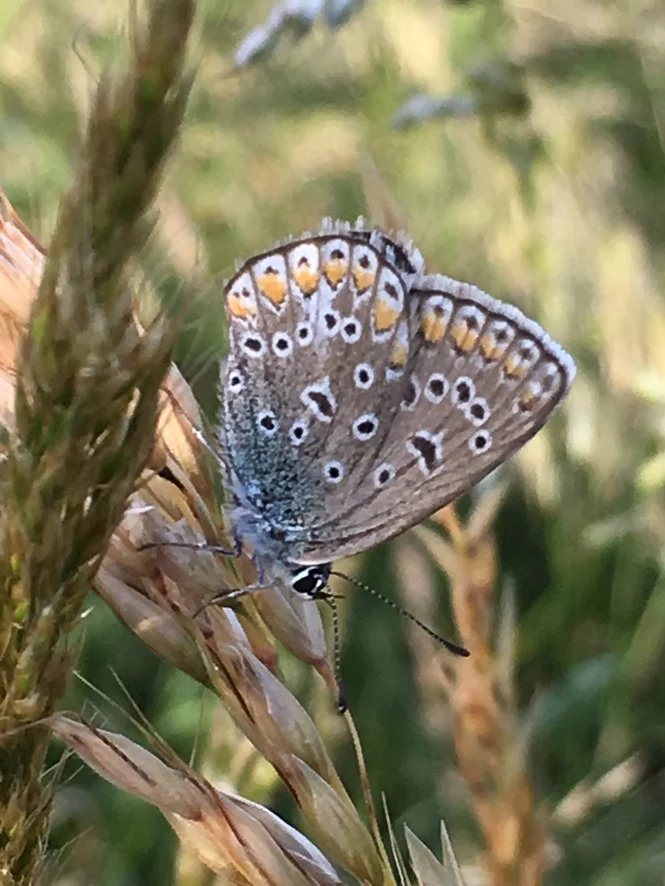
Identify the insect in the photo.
Polyommatus icarus
